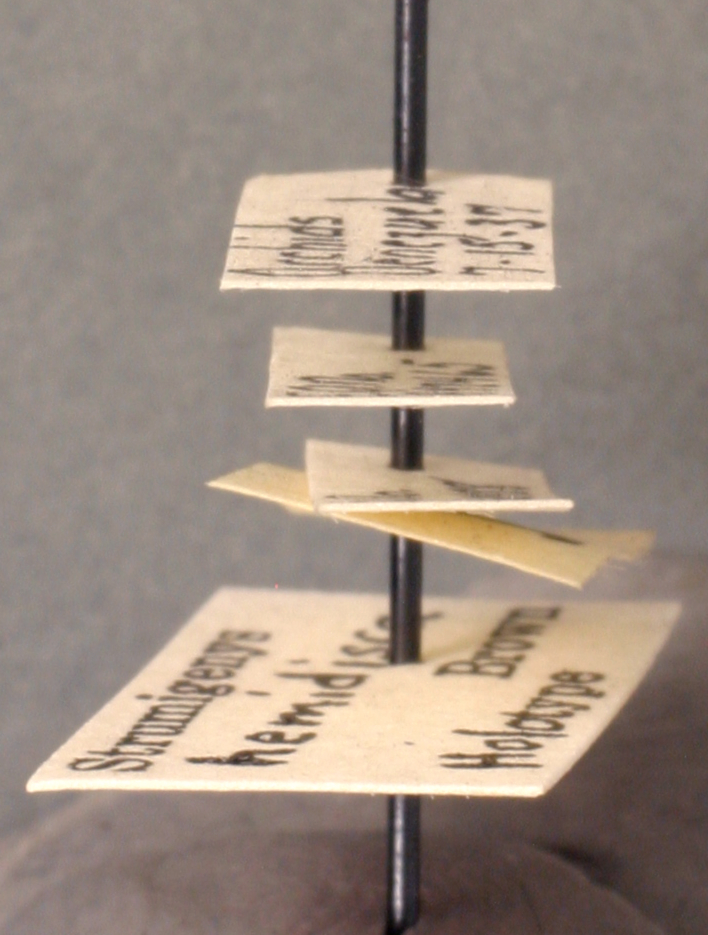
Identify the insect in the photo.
Strumigenys hemidisca
